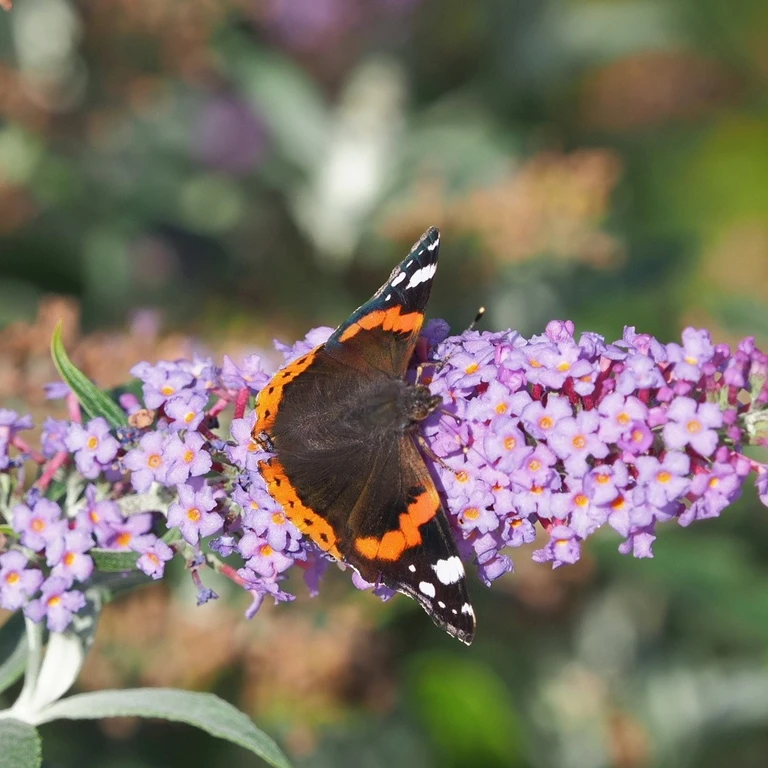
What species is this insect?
Vanessa atalanta
